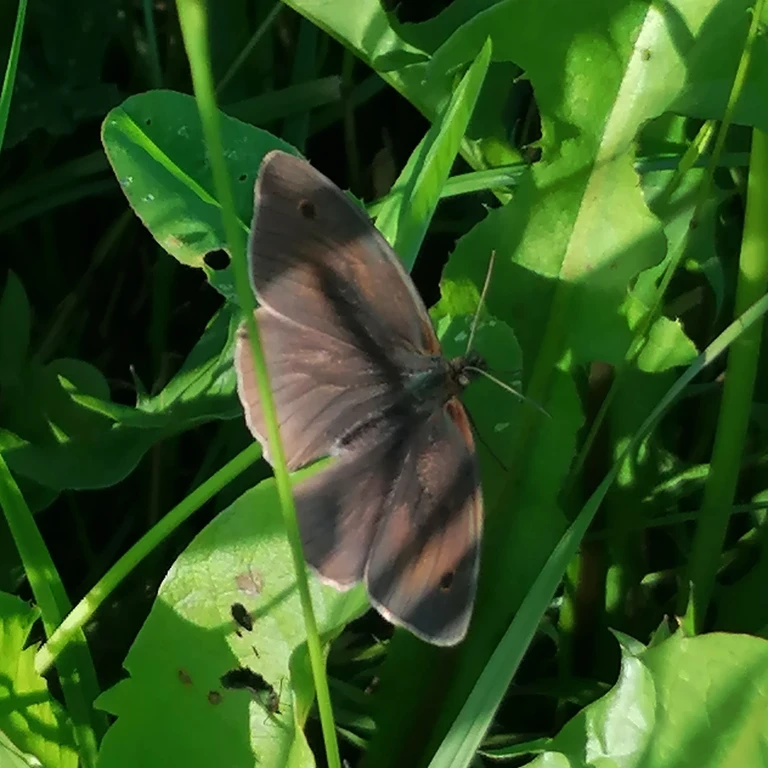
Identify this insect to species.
Maniola jurtina
